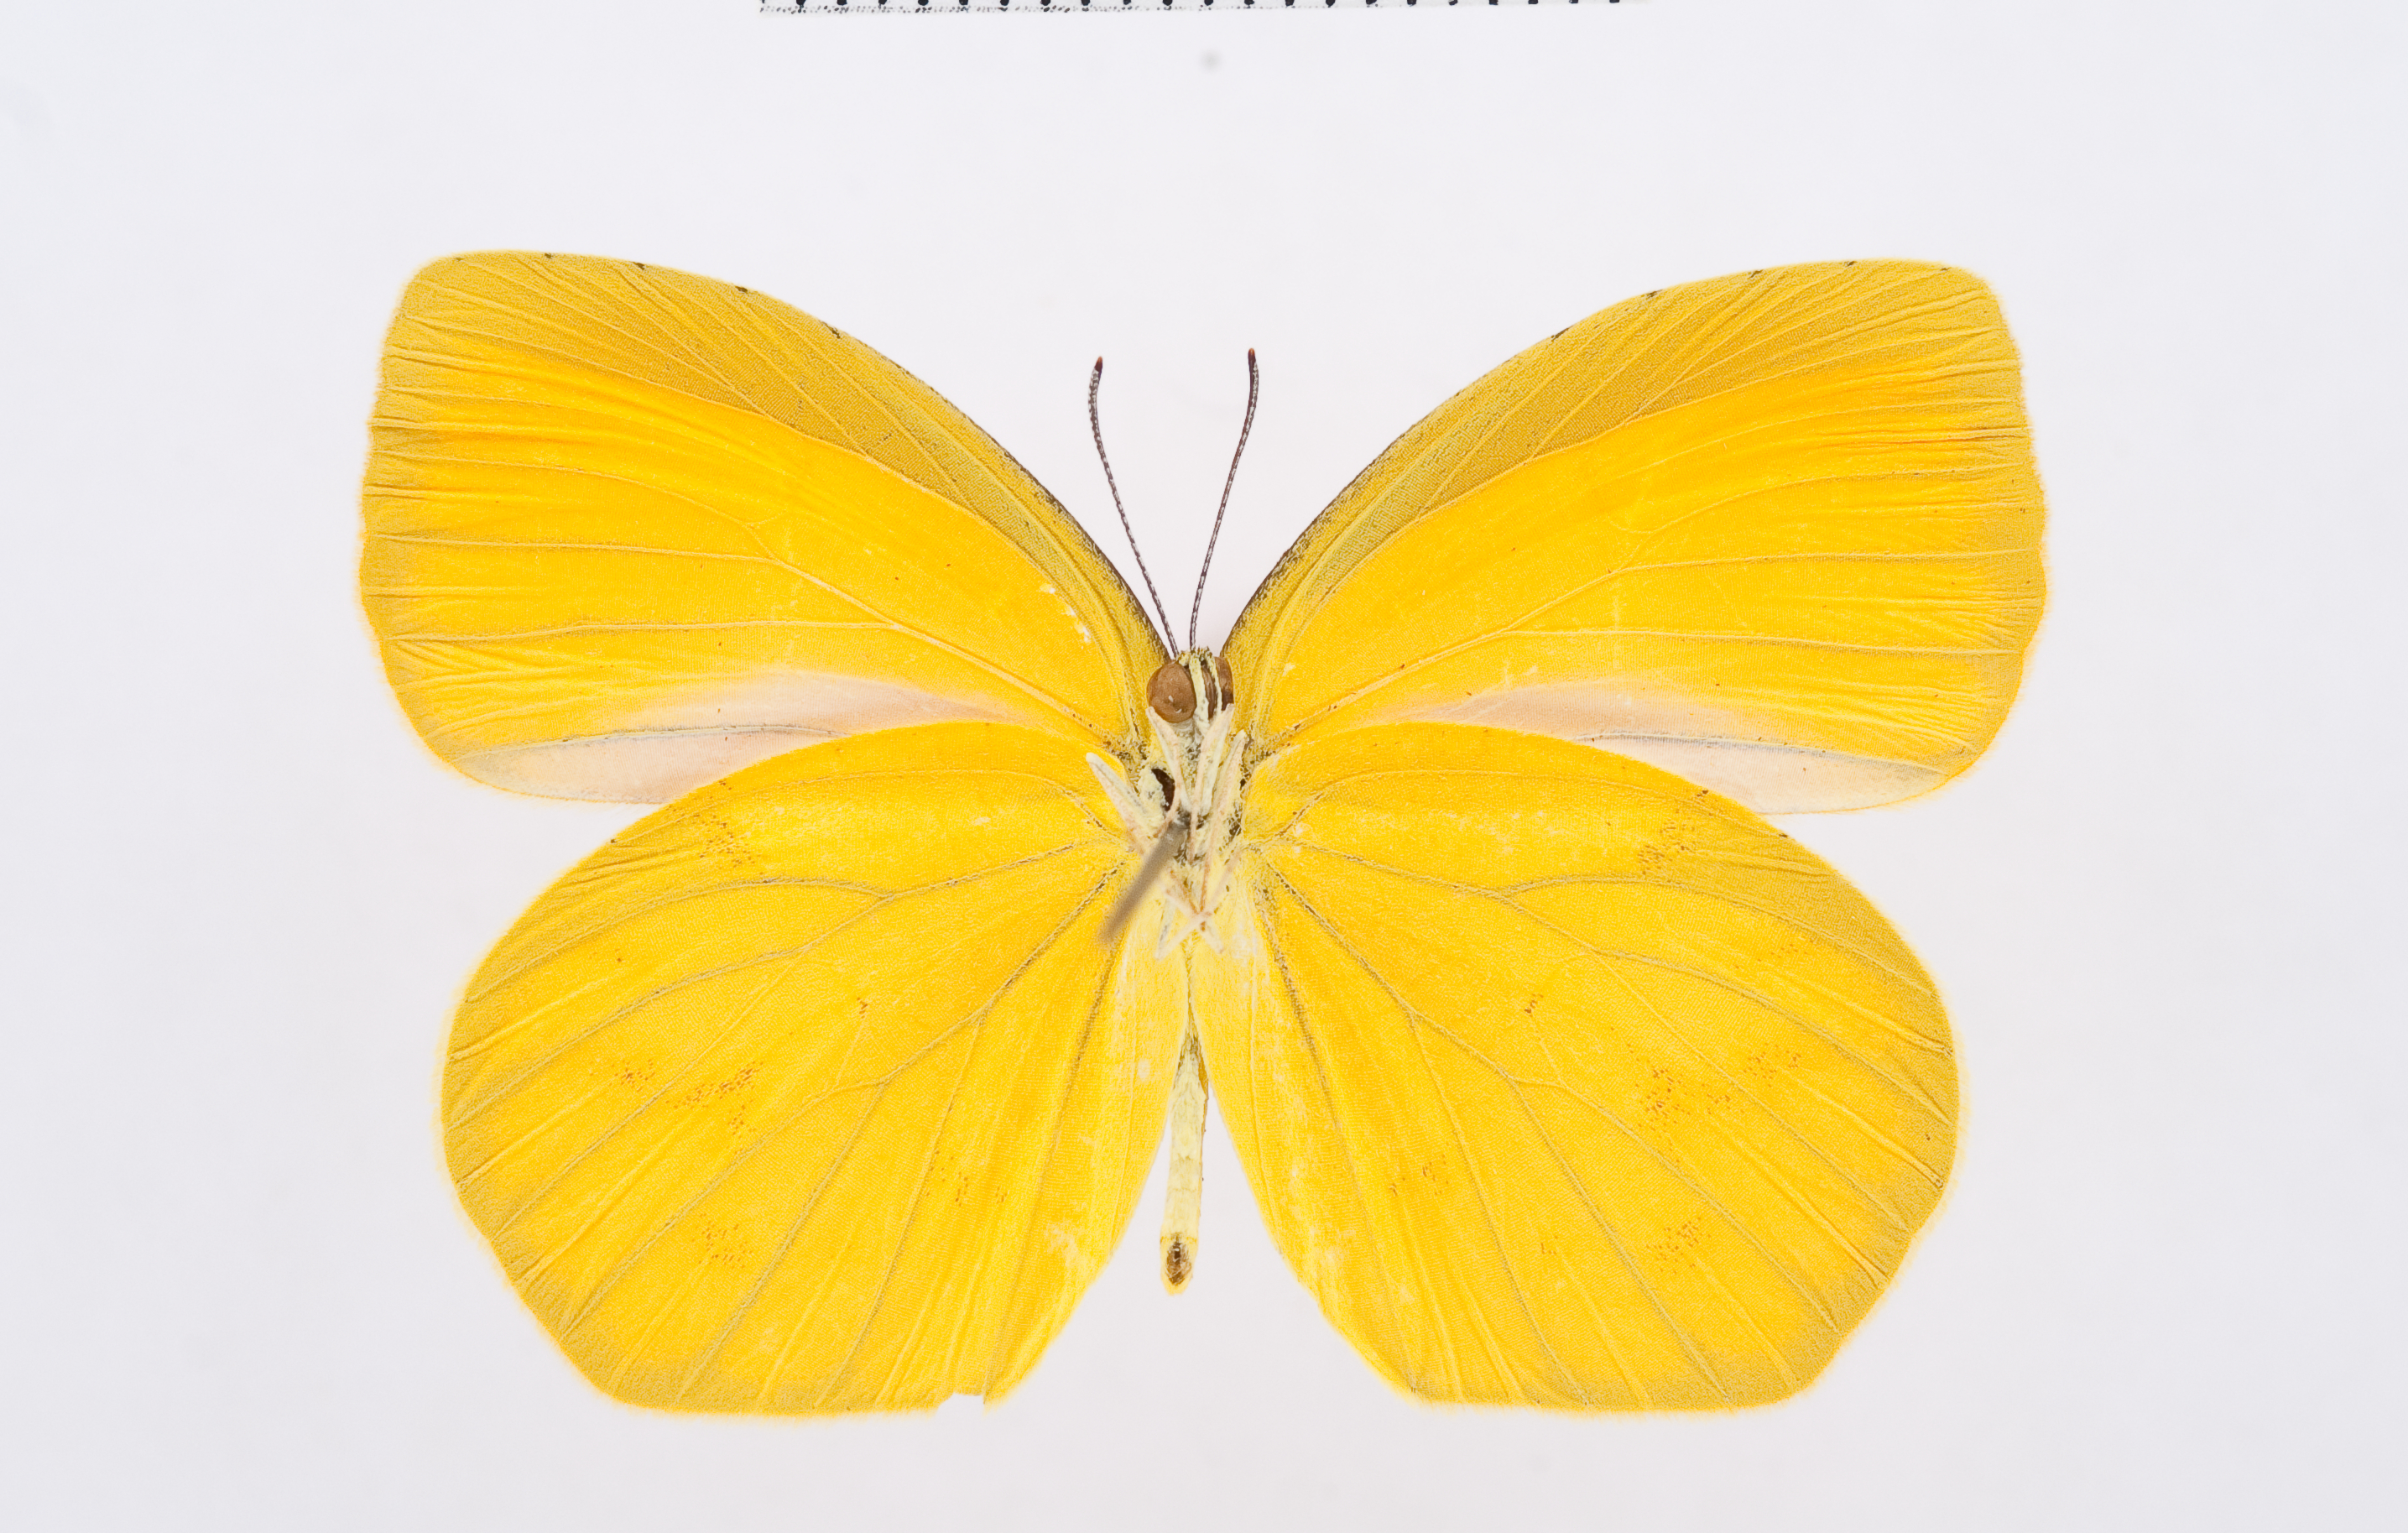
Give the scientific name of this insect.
Pyrisitia proterpia
